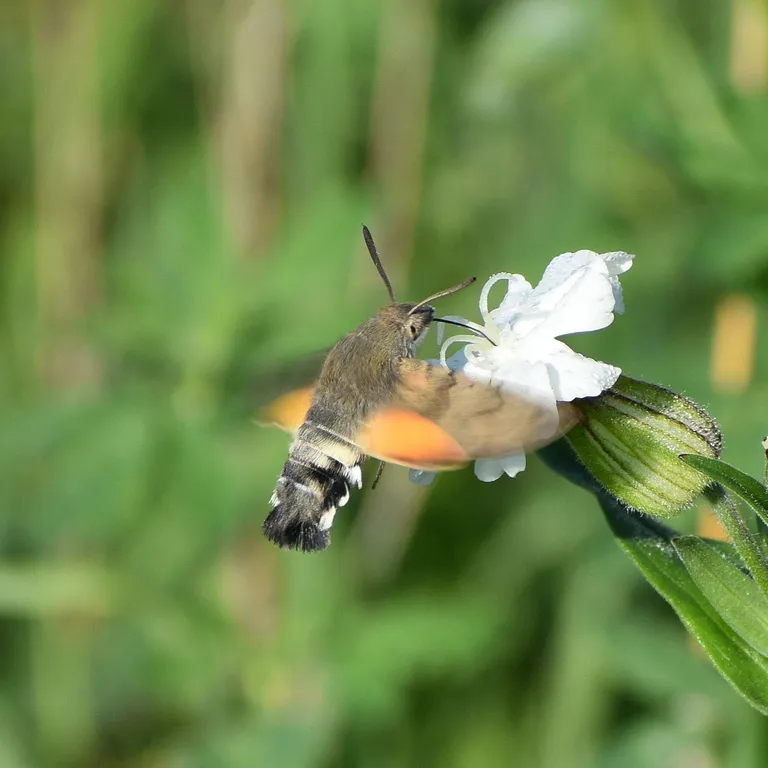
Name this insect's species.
Macroglossum stellatarum
